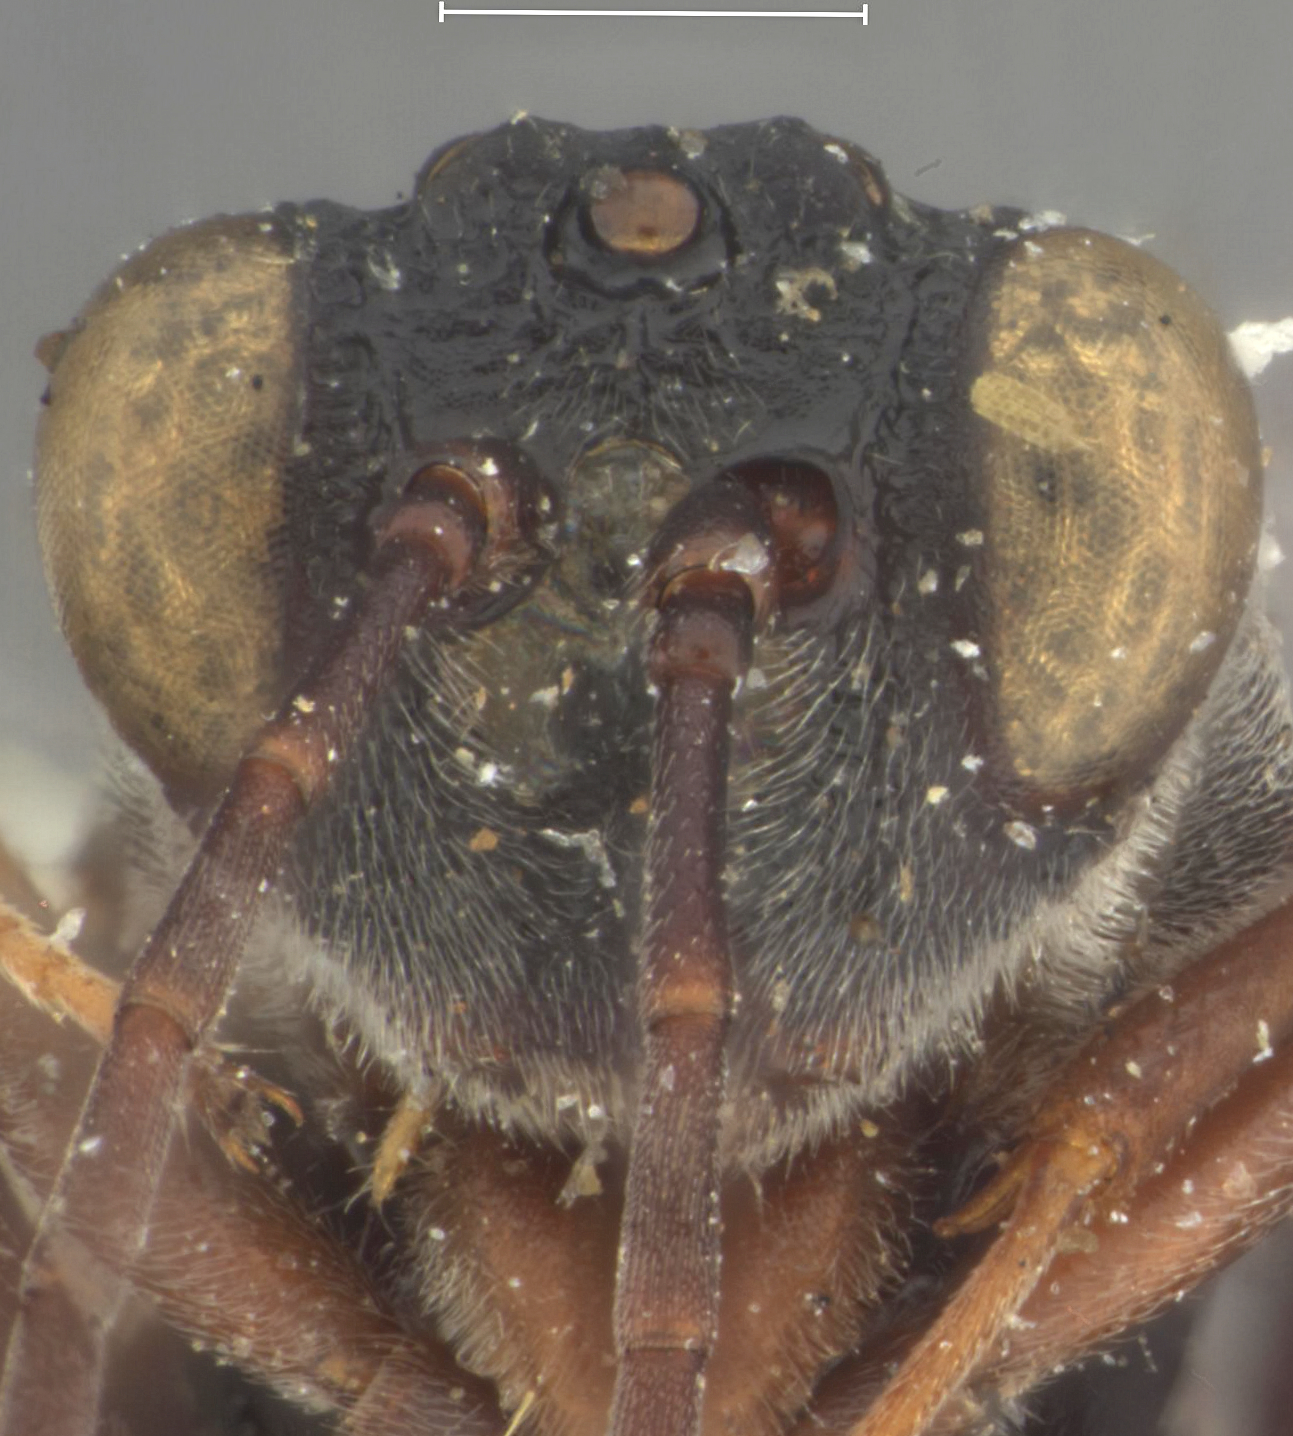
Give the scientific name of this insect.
Onychia japonica
